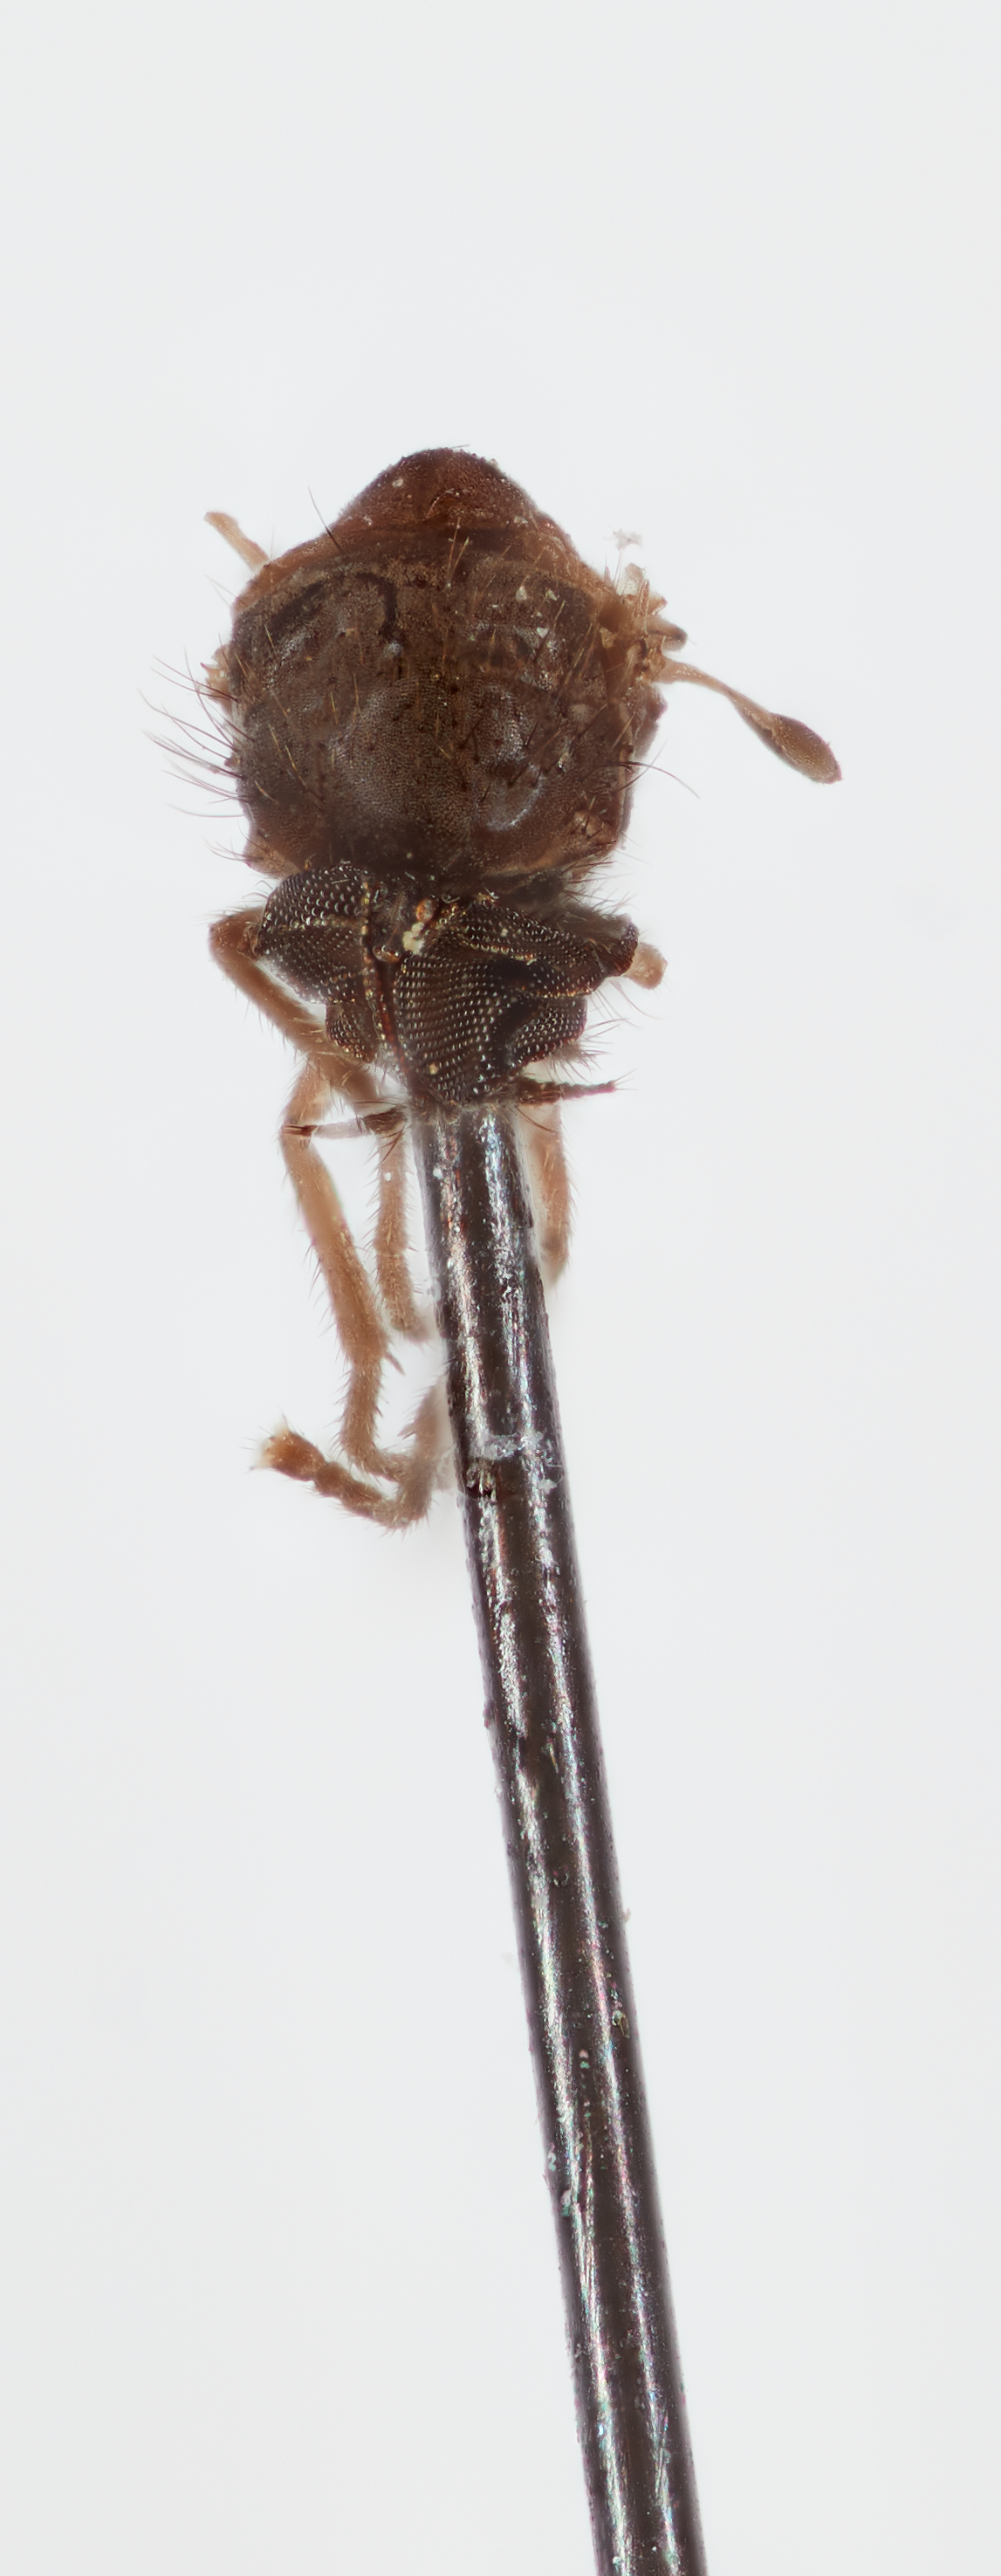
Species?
Bolbomyia andiscalcella
